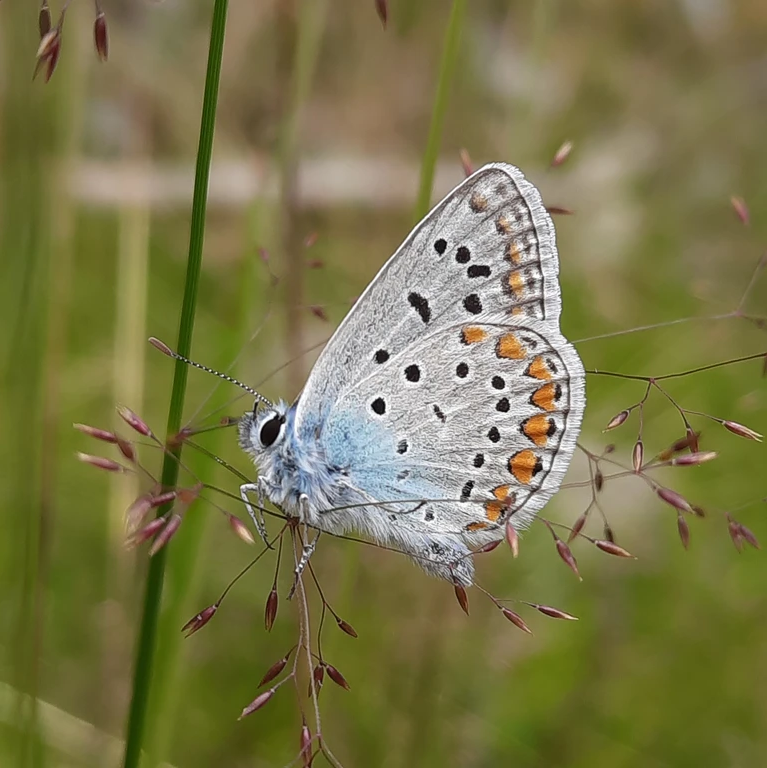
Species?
Polyommatus icarus
